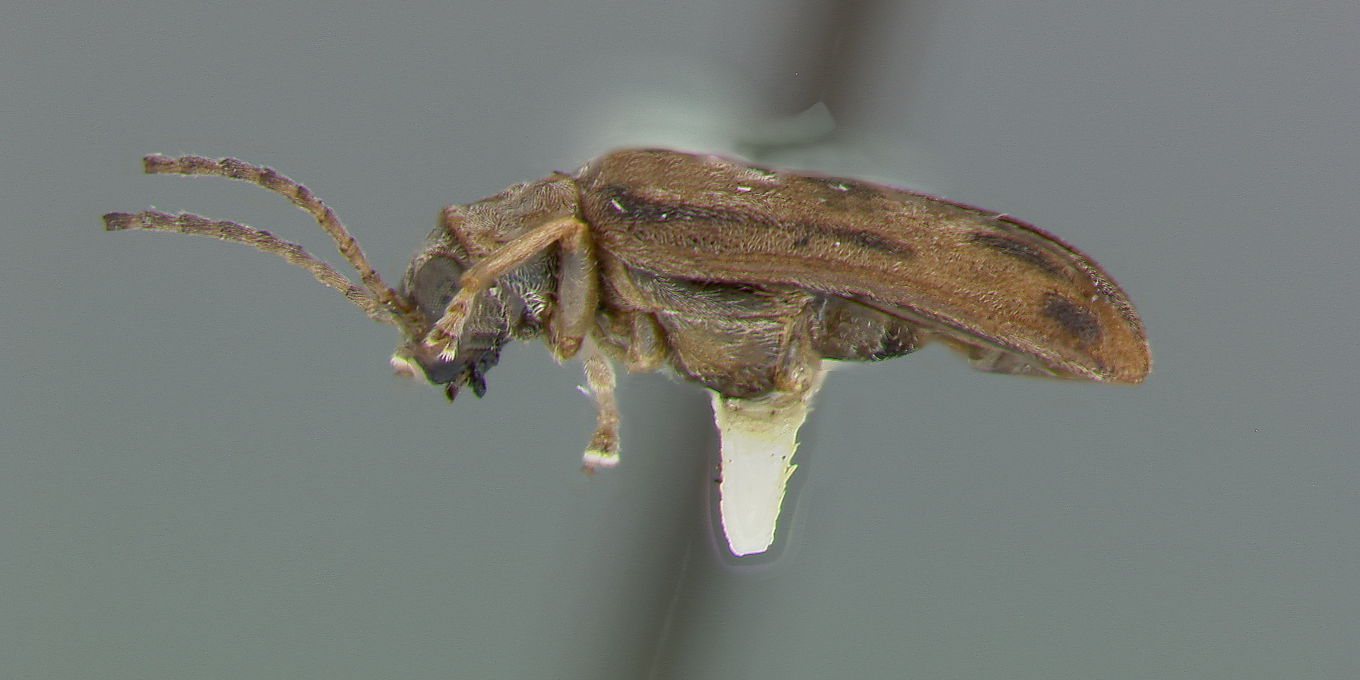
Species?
Galerucella spiloptera
